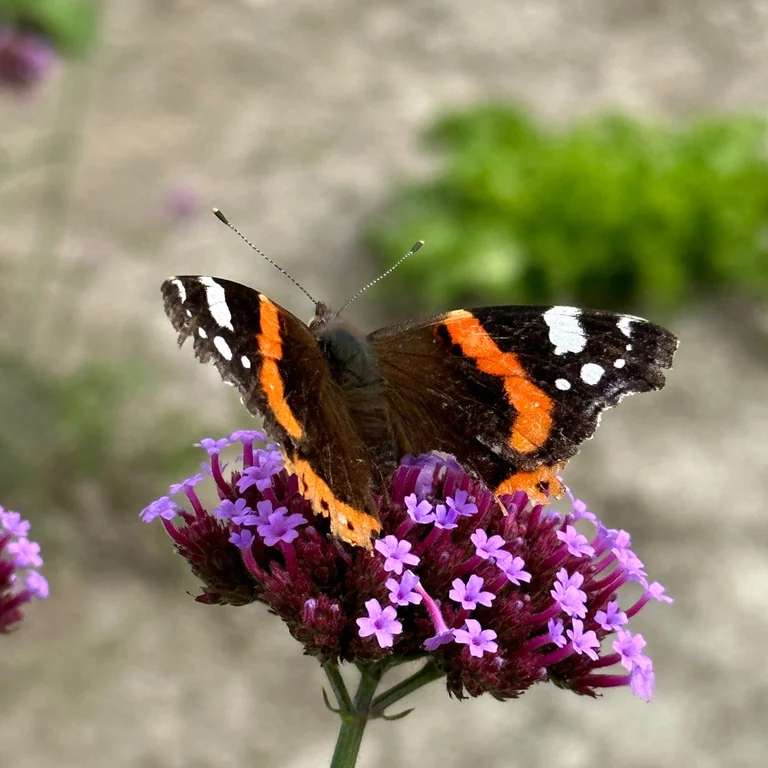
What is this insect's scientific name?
Vanessa atalanta
